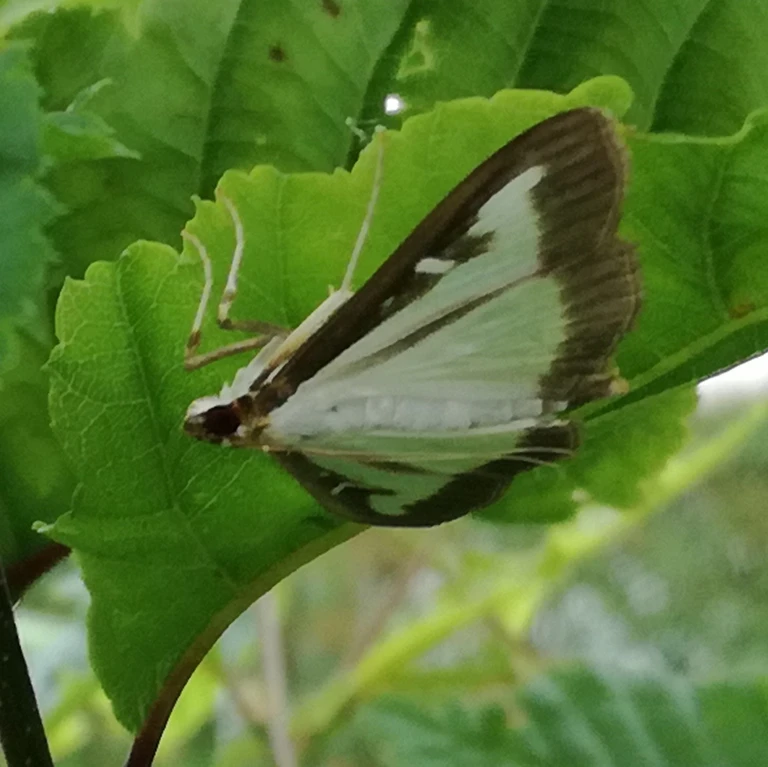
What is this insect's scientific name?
Cydalima perspectalis
